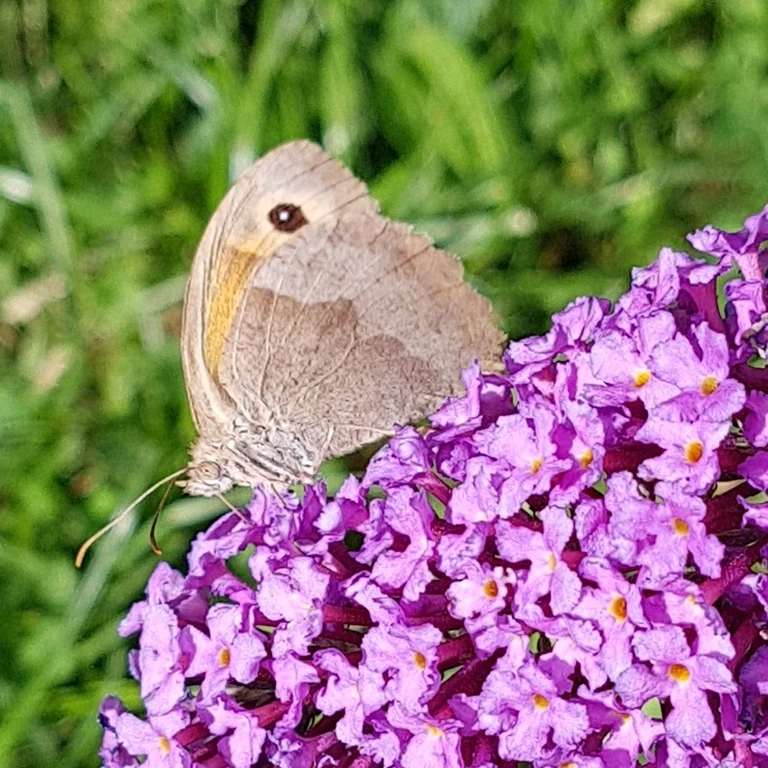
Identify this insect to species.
Maniola jurtina
